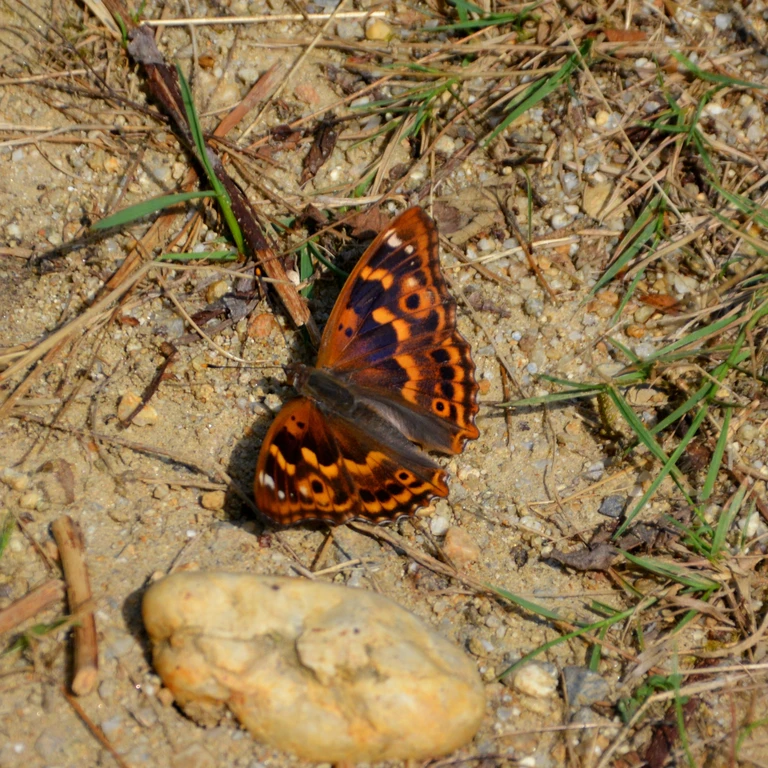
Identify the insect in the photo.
Apatura ilia
